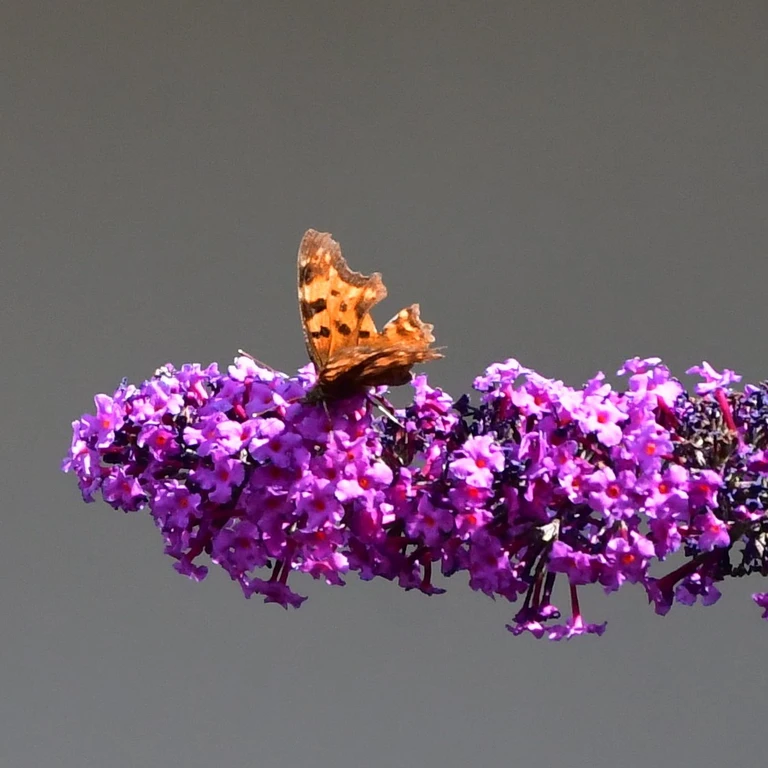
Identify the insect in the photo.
Polygonia c-album
